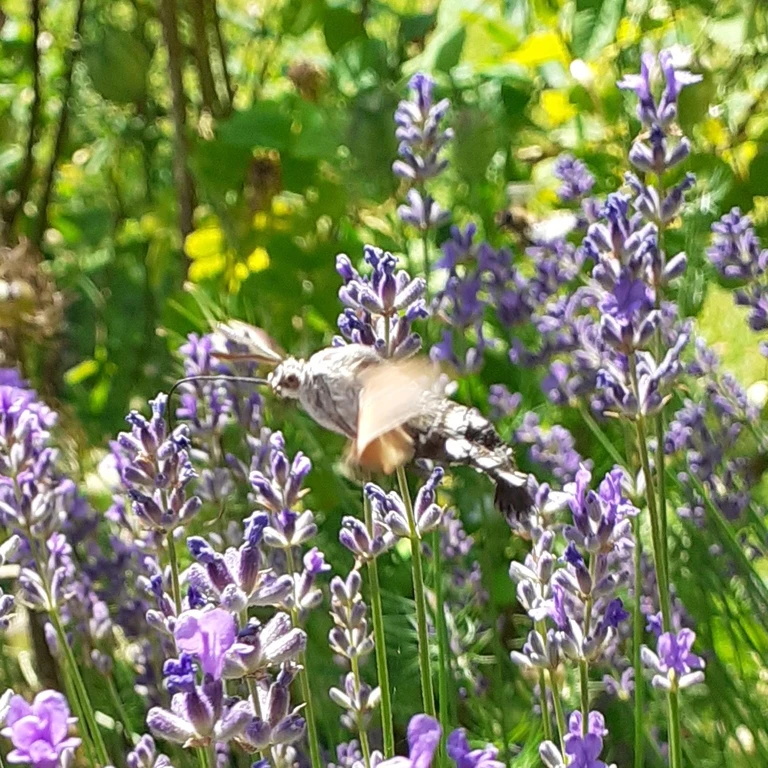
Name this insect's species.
Macroglossum stellatarum
